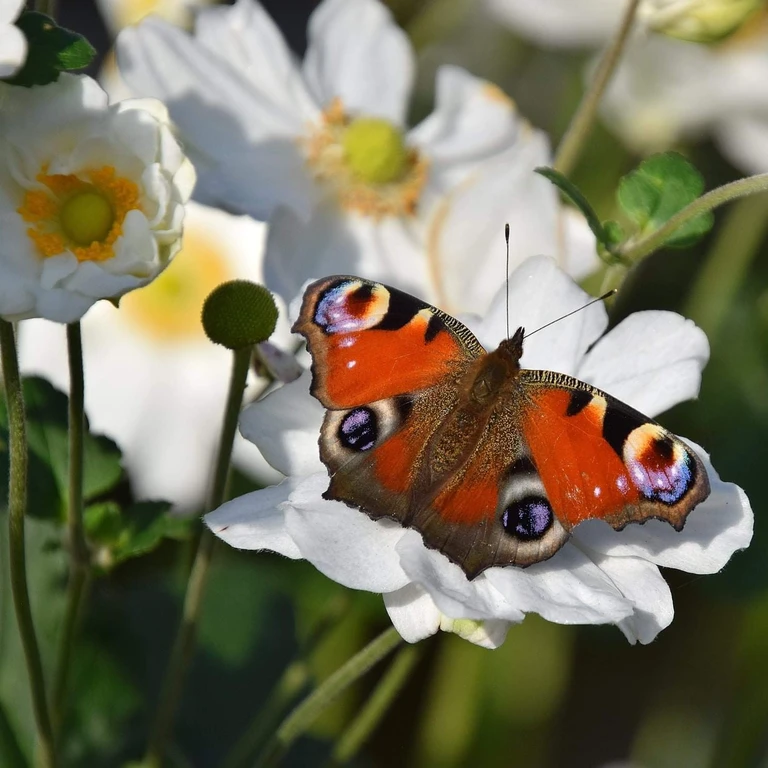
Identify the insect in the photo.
Aglais io
